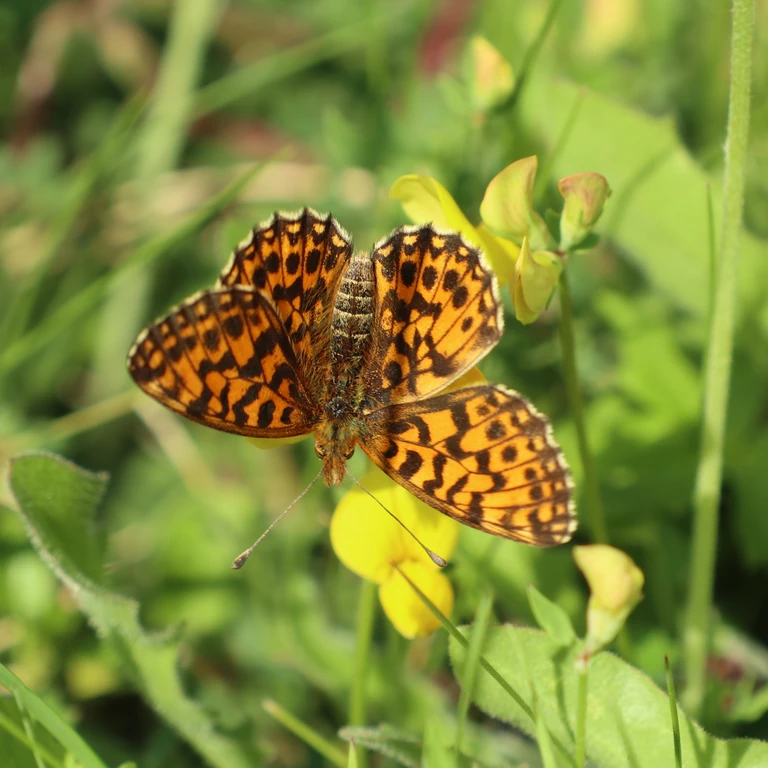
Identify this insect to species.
Boloria dia
